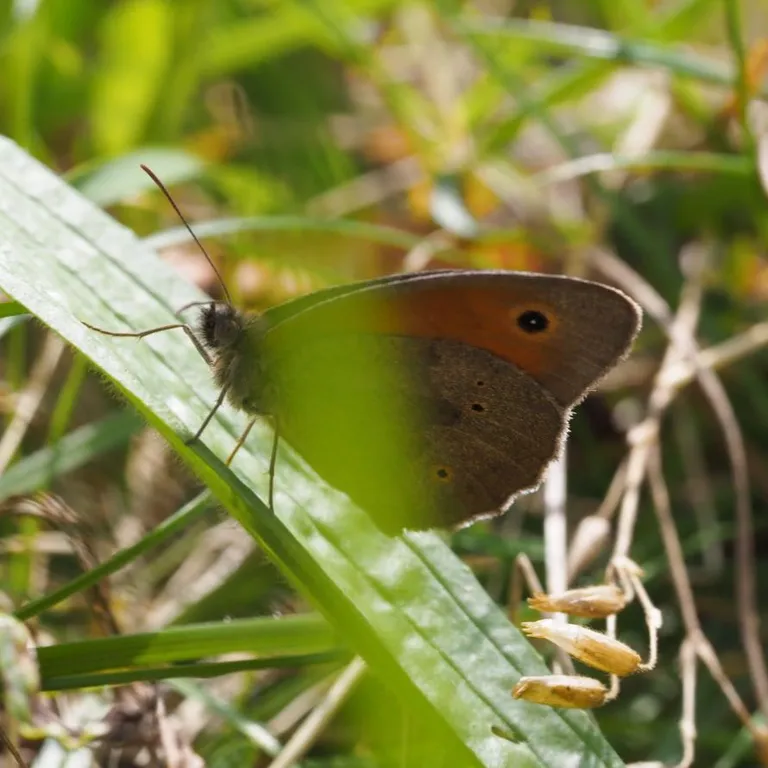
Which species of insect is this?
Maniola jurtina
